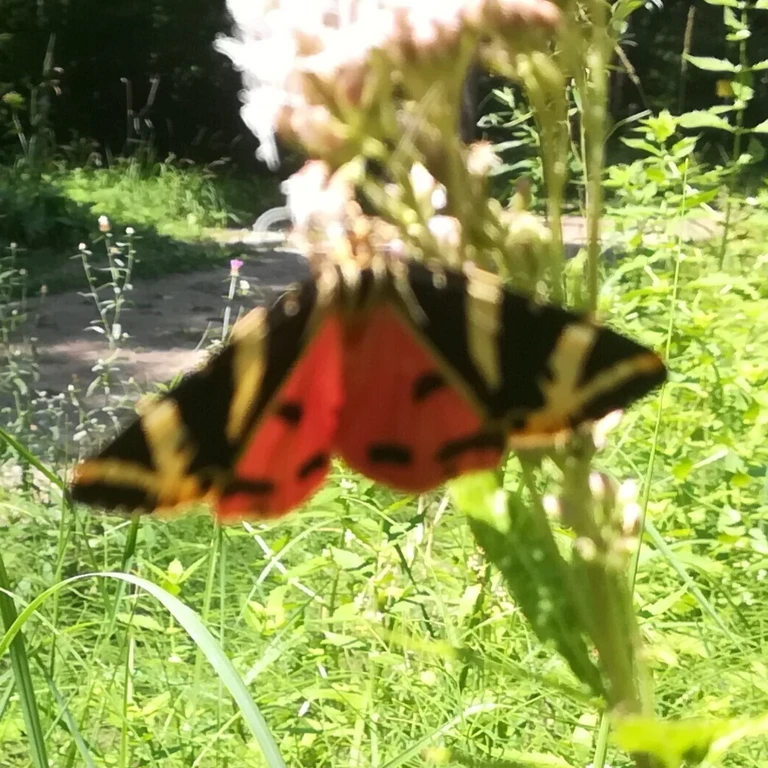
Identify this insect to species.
Euplagia quadripunctaria
